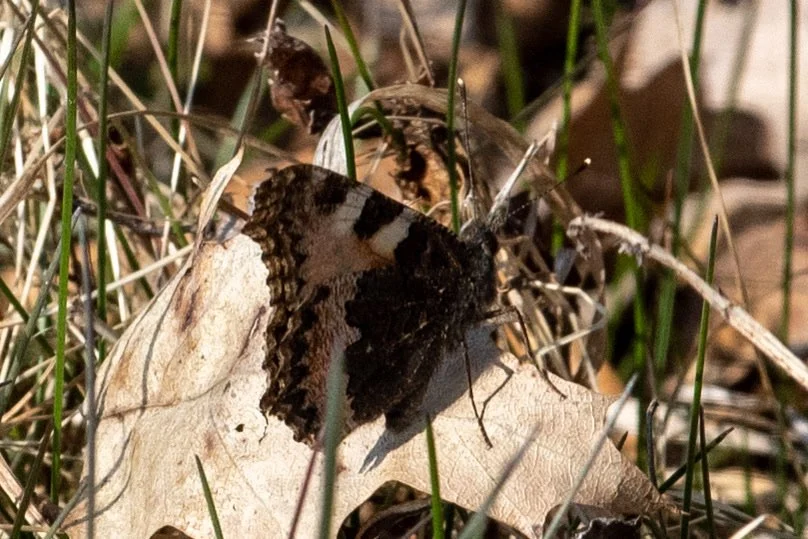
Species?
Aglais urticae
